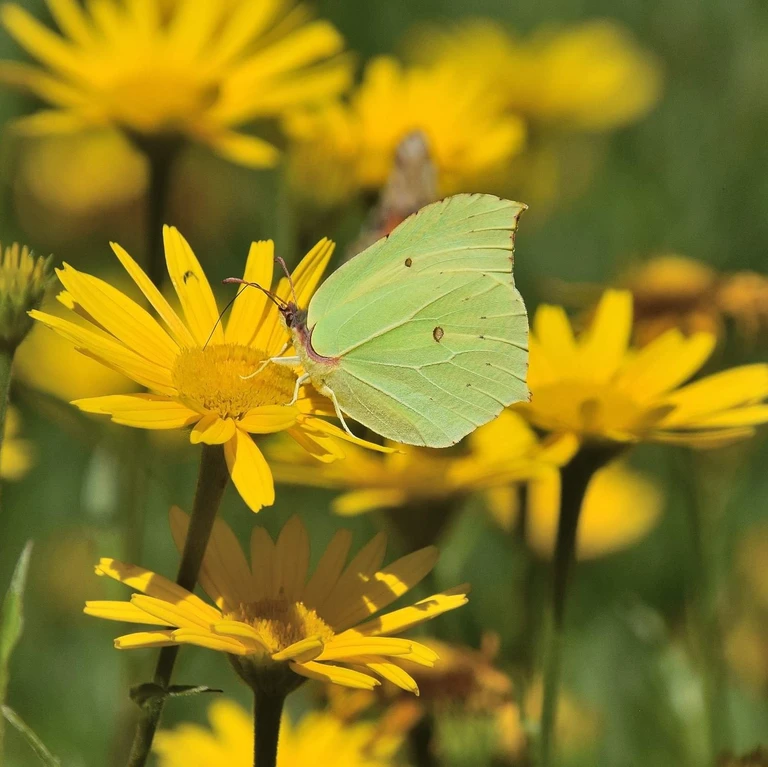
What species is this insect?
Gonepteryx rhamni
